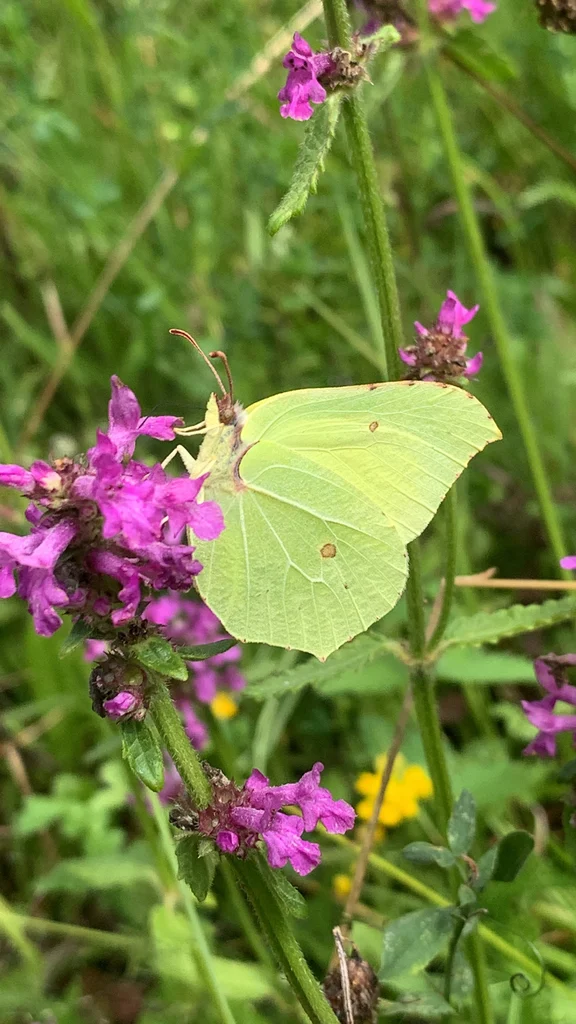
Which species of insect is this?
Gonepteryx rhamni
